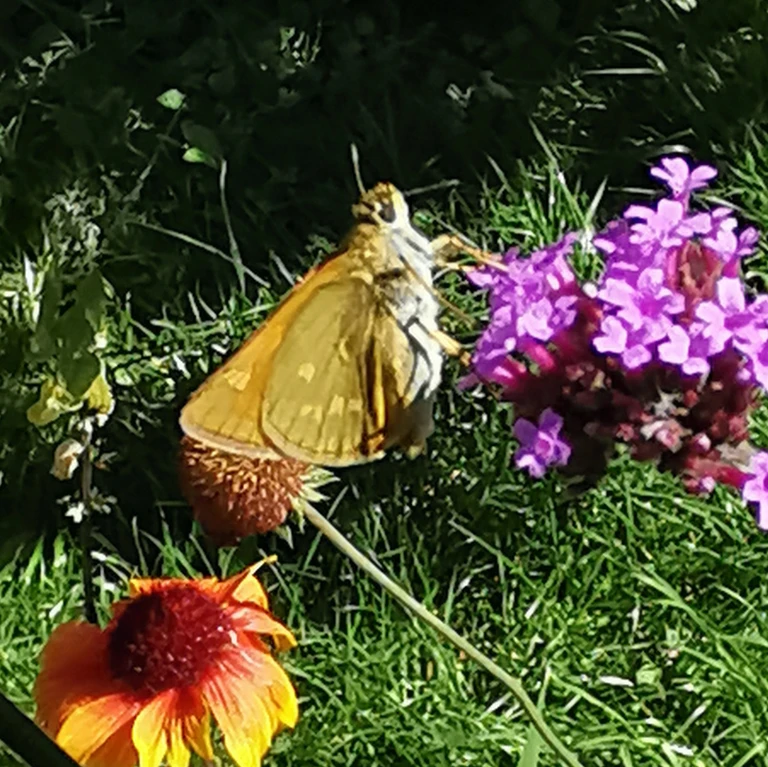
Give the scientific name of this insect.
Ochlodes sylvanus (also Ochlodes venata)
